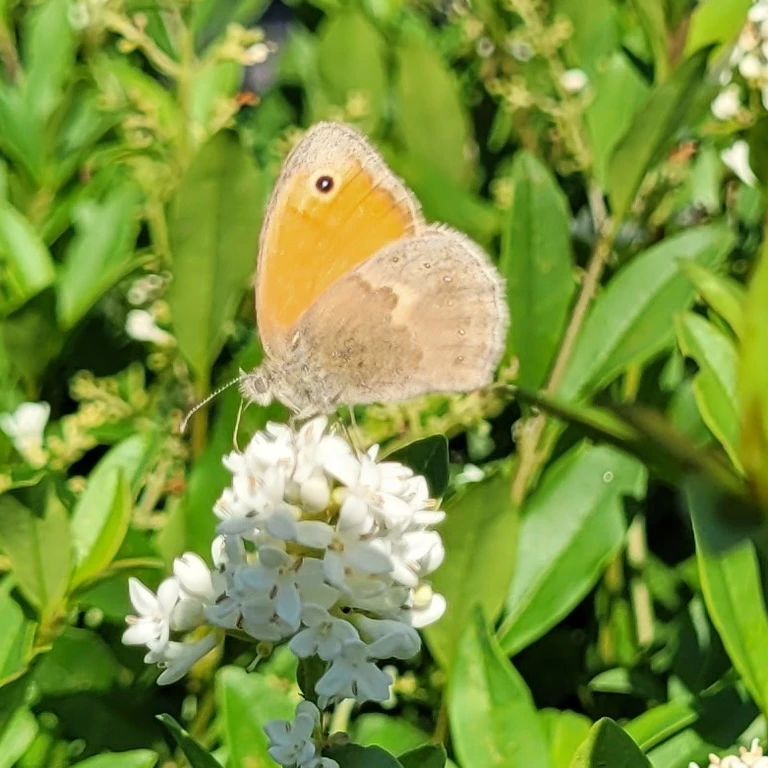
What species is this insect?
Coenonympha pamphilus
